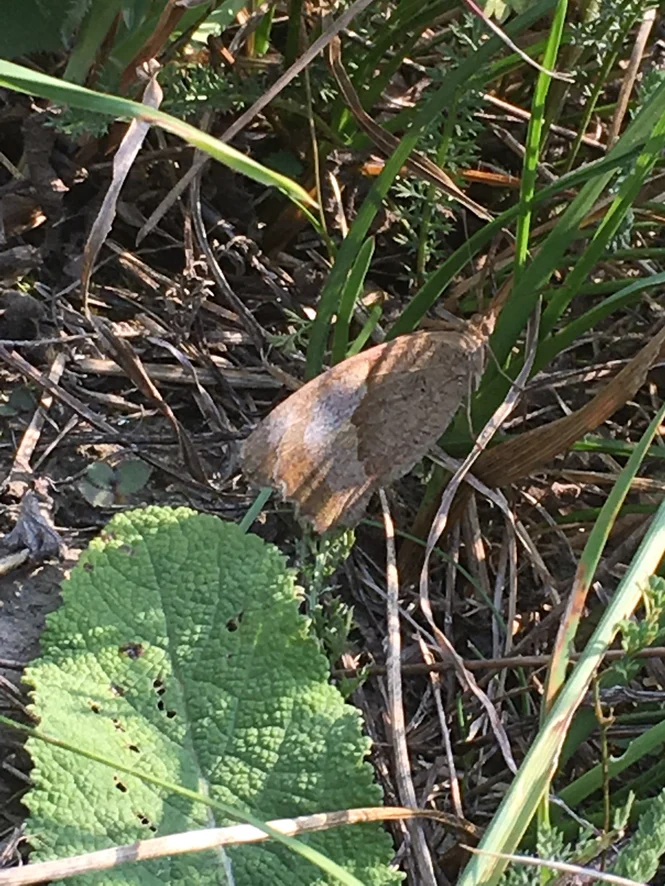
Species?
Maniola jurtina
